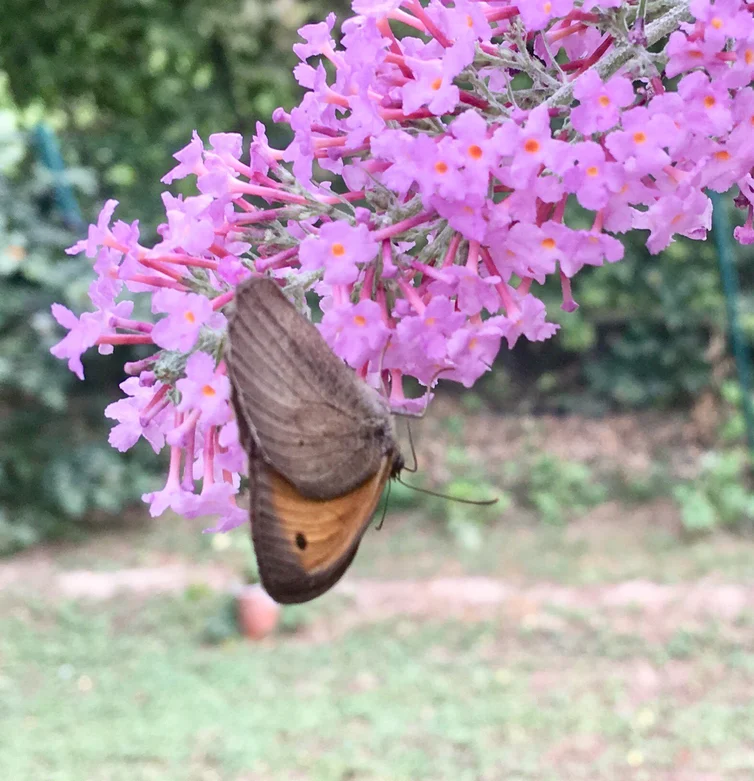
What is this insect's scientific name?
Maniola jurtina
